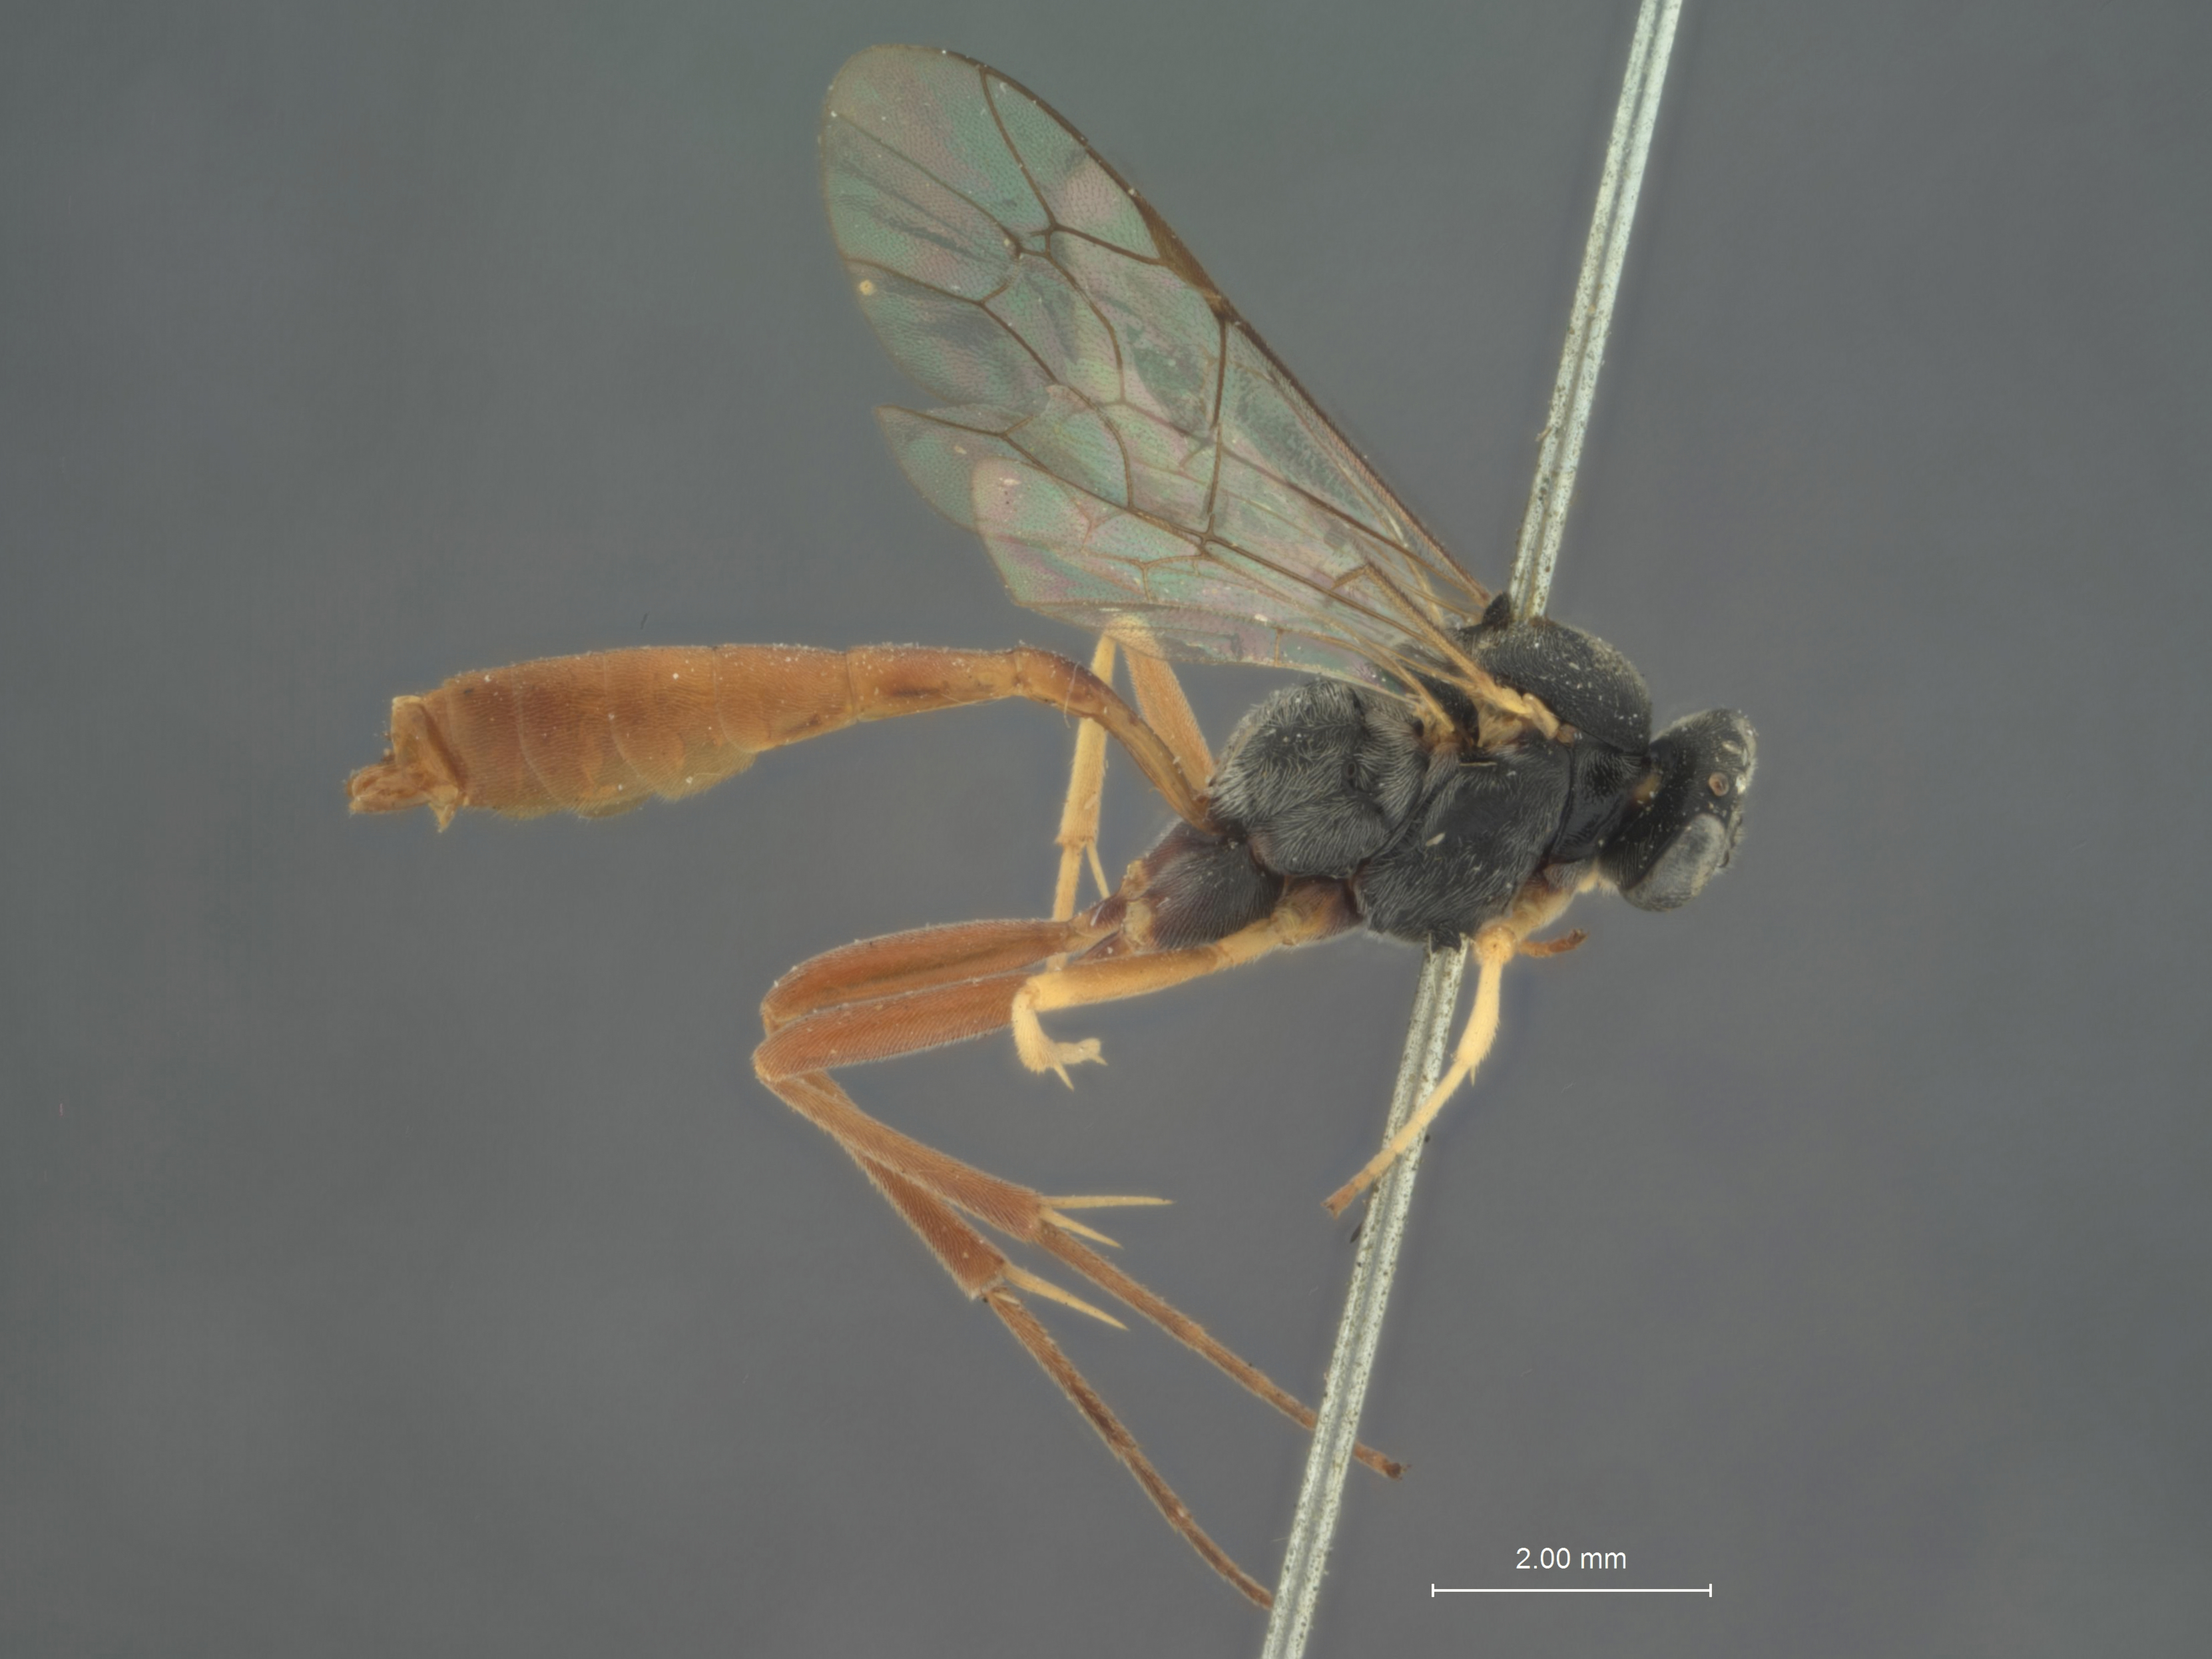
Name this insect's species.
Limneria belfragei
